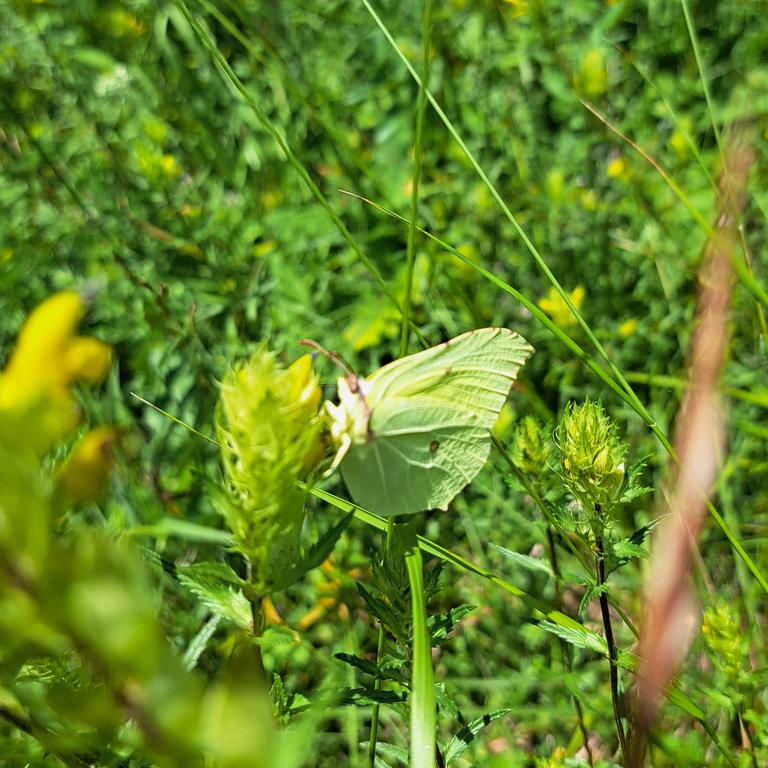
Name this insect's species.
Gonepteryx rhamni
